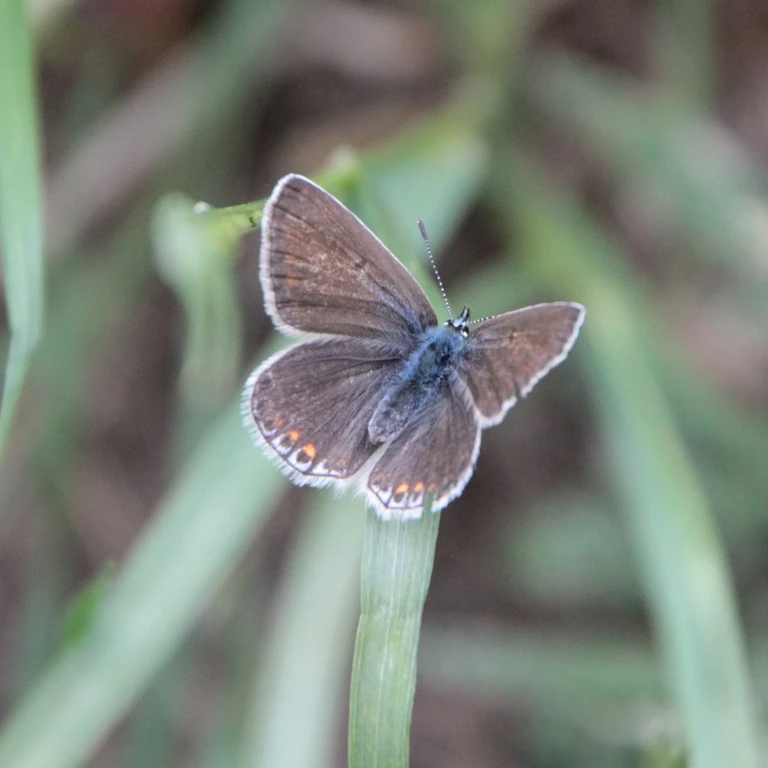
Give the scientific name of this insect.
Polyommatus icarus
